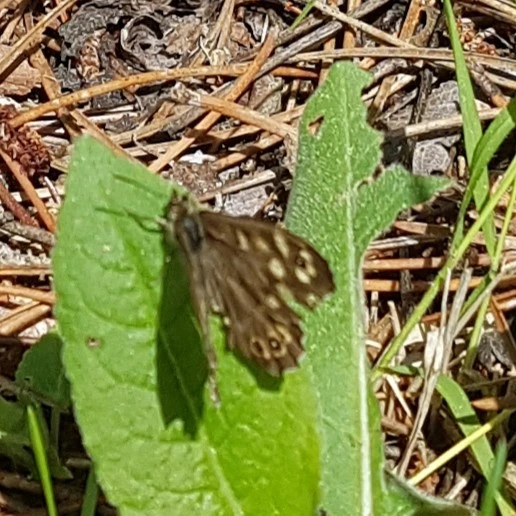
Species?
Pararge aegeria
